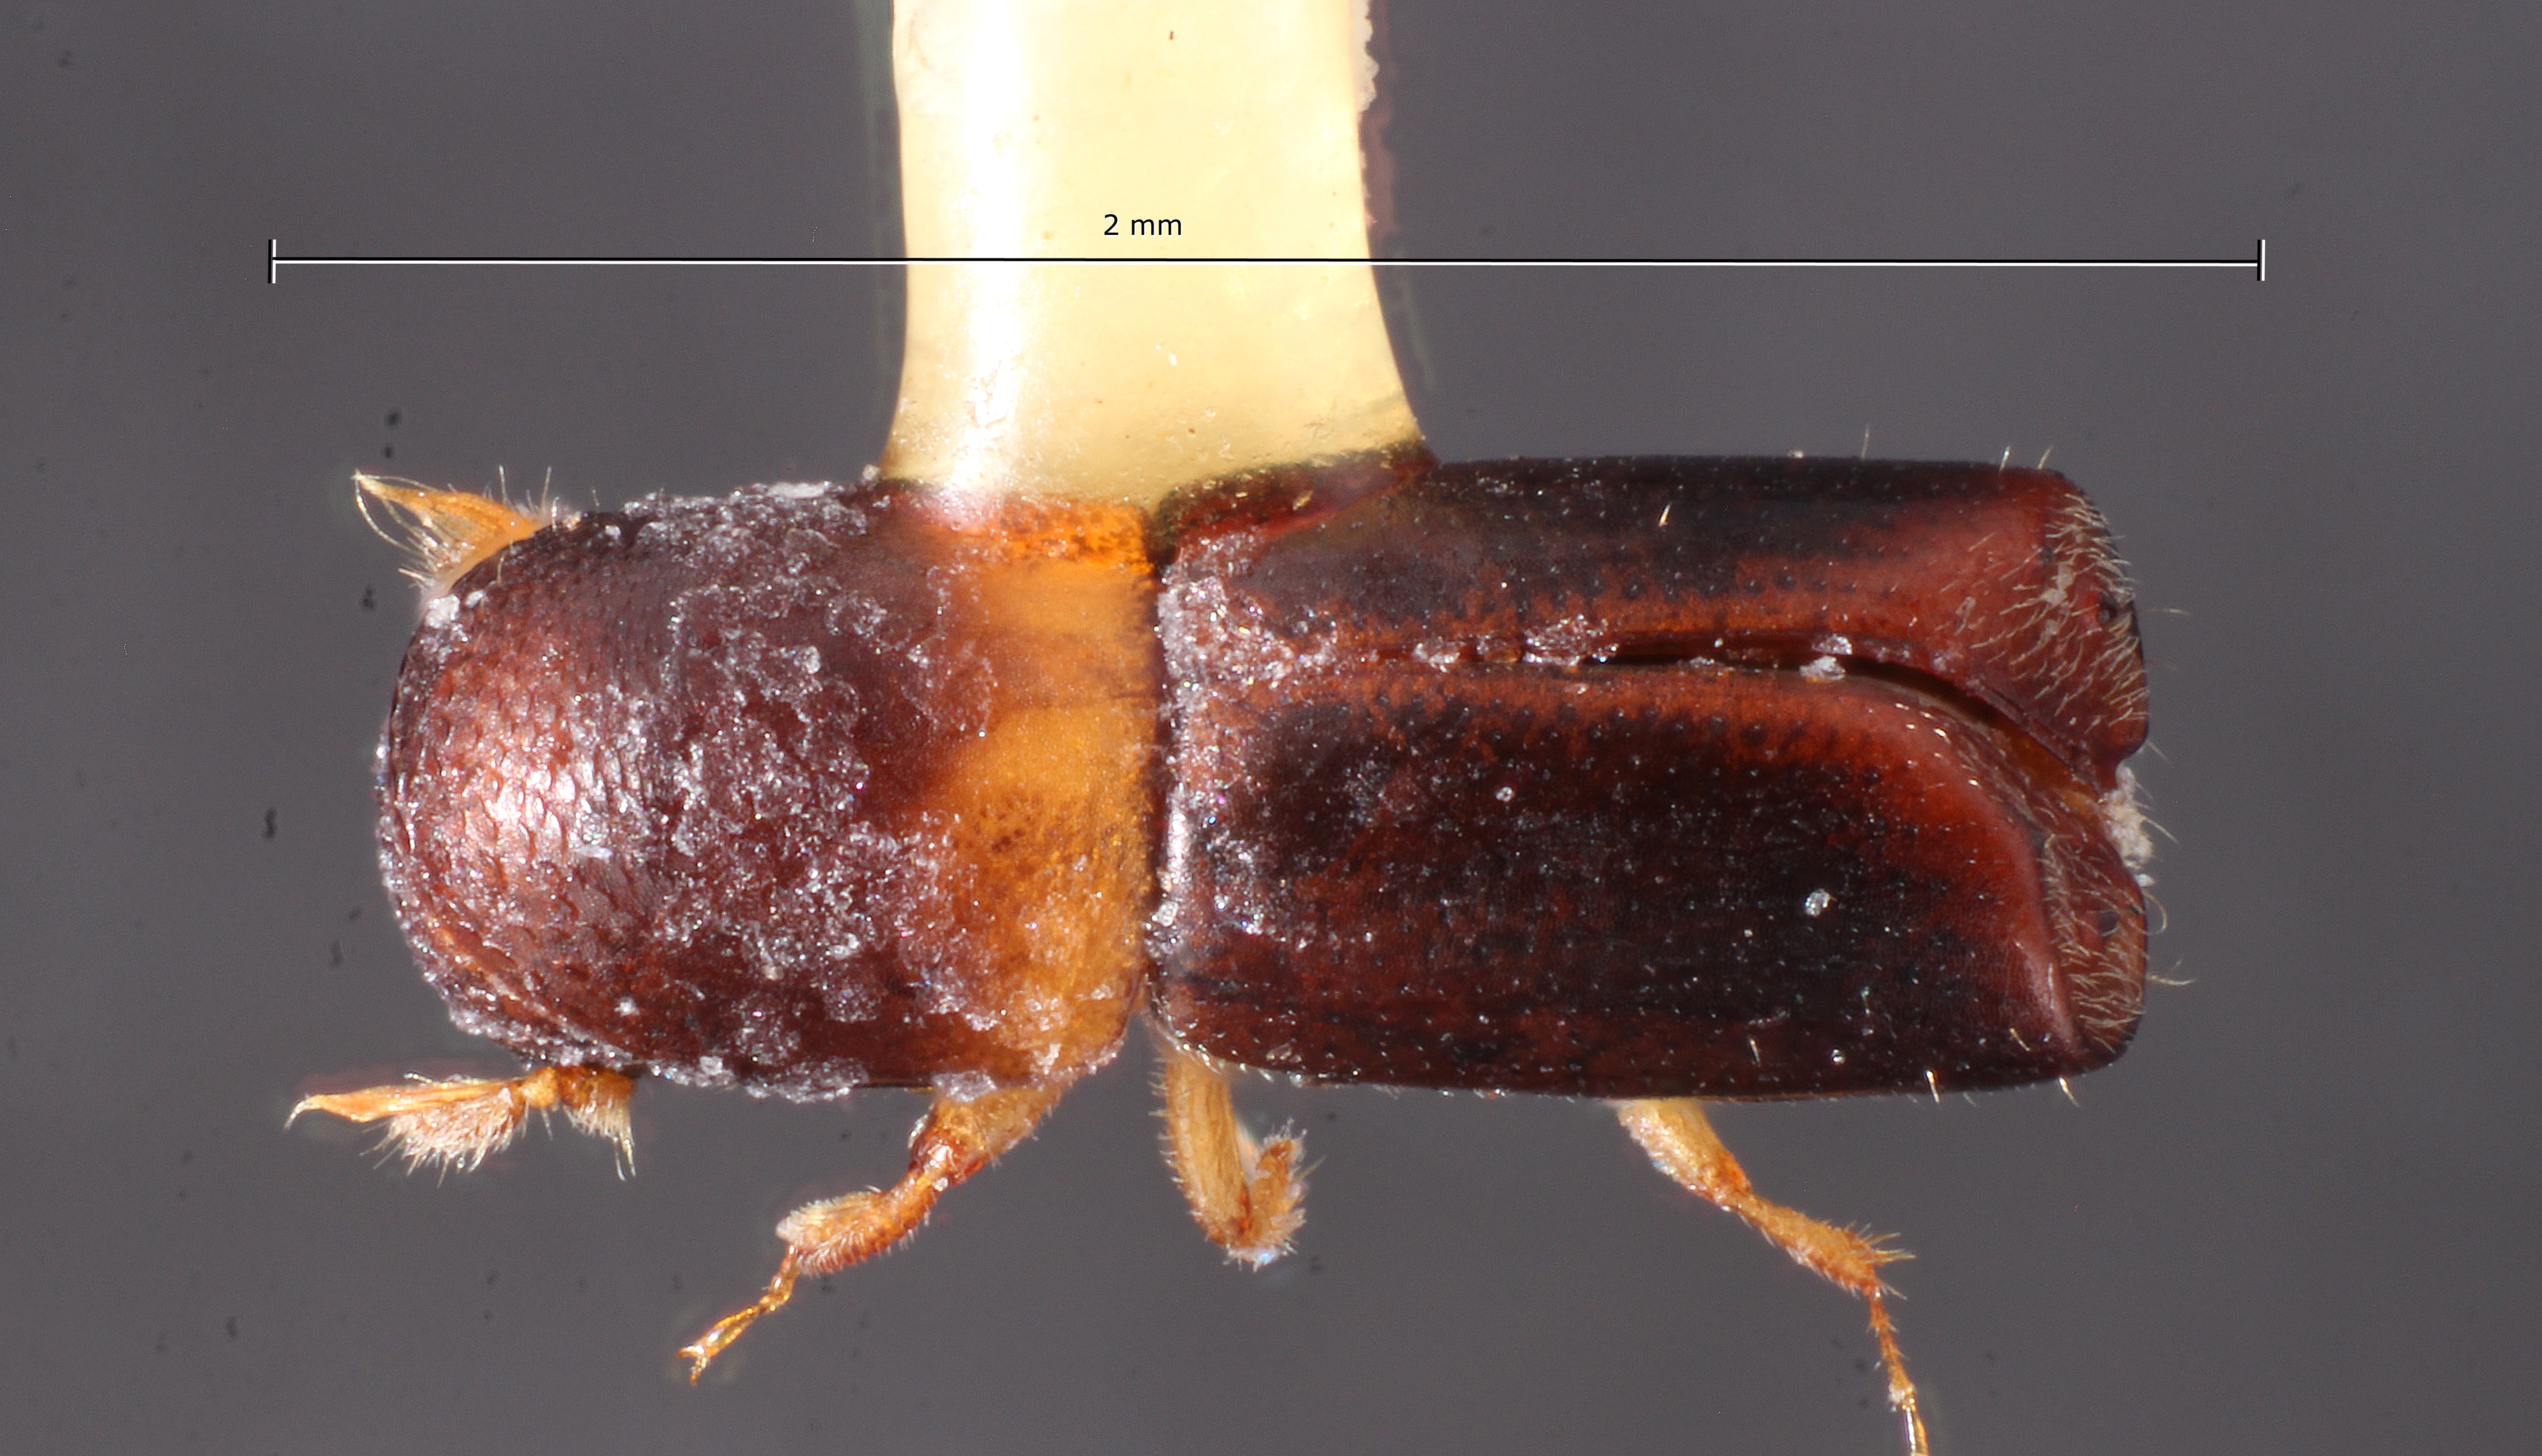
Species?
Monarthrum corculum
